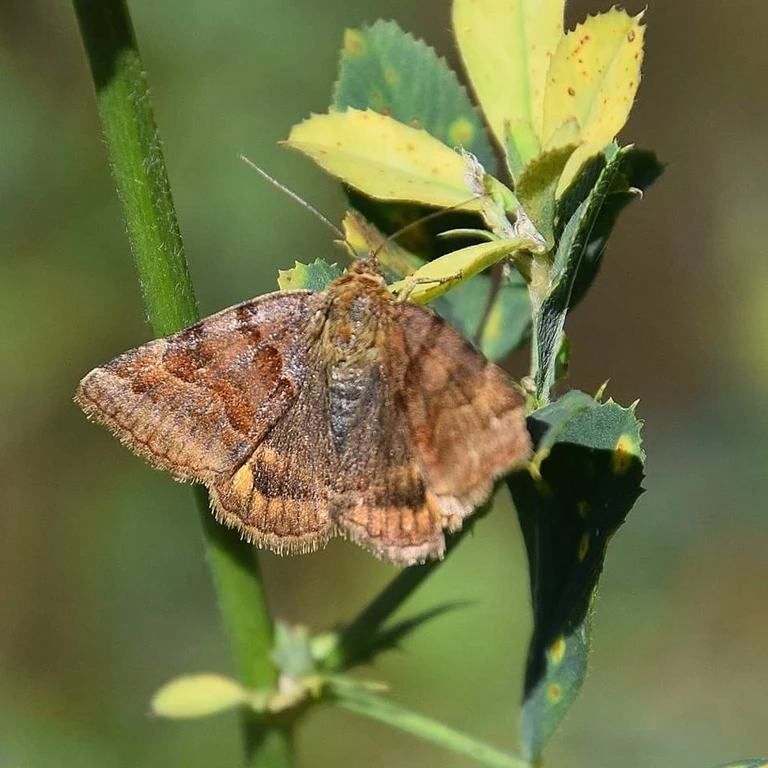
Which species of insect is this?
Euclidia glyphica
